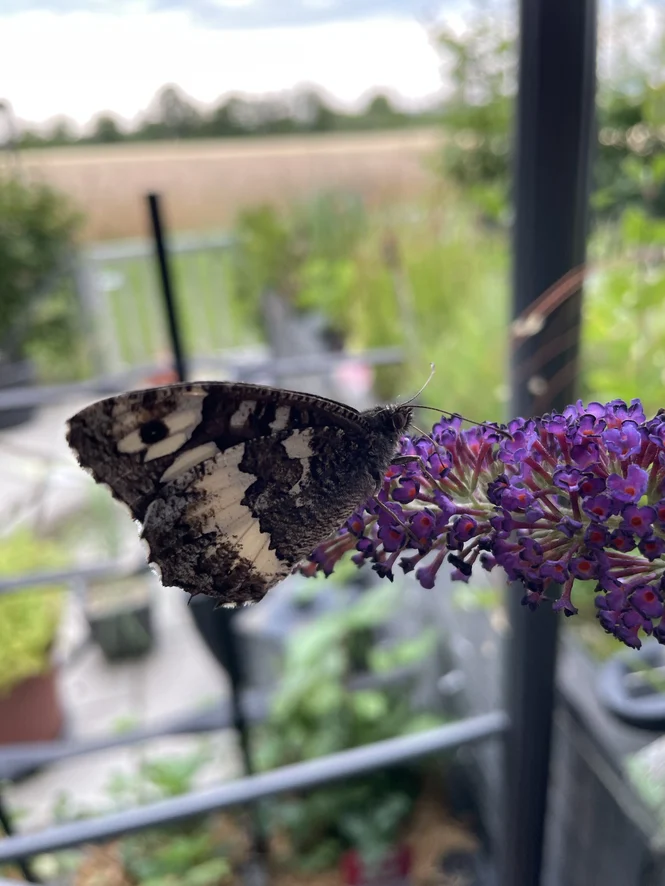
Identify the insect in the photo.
Brintesia circe
